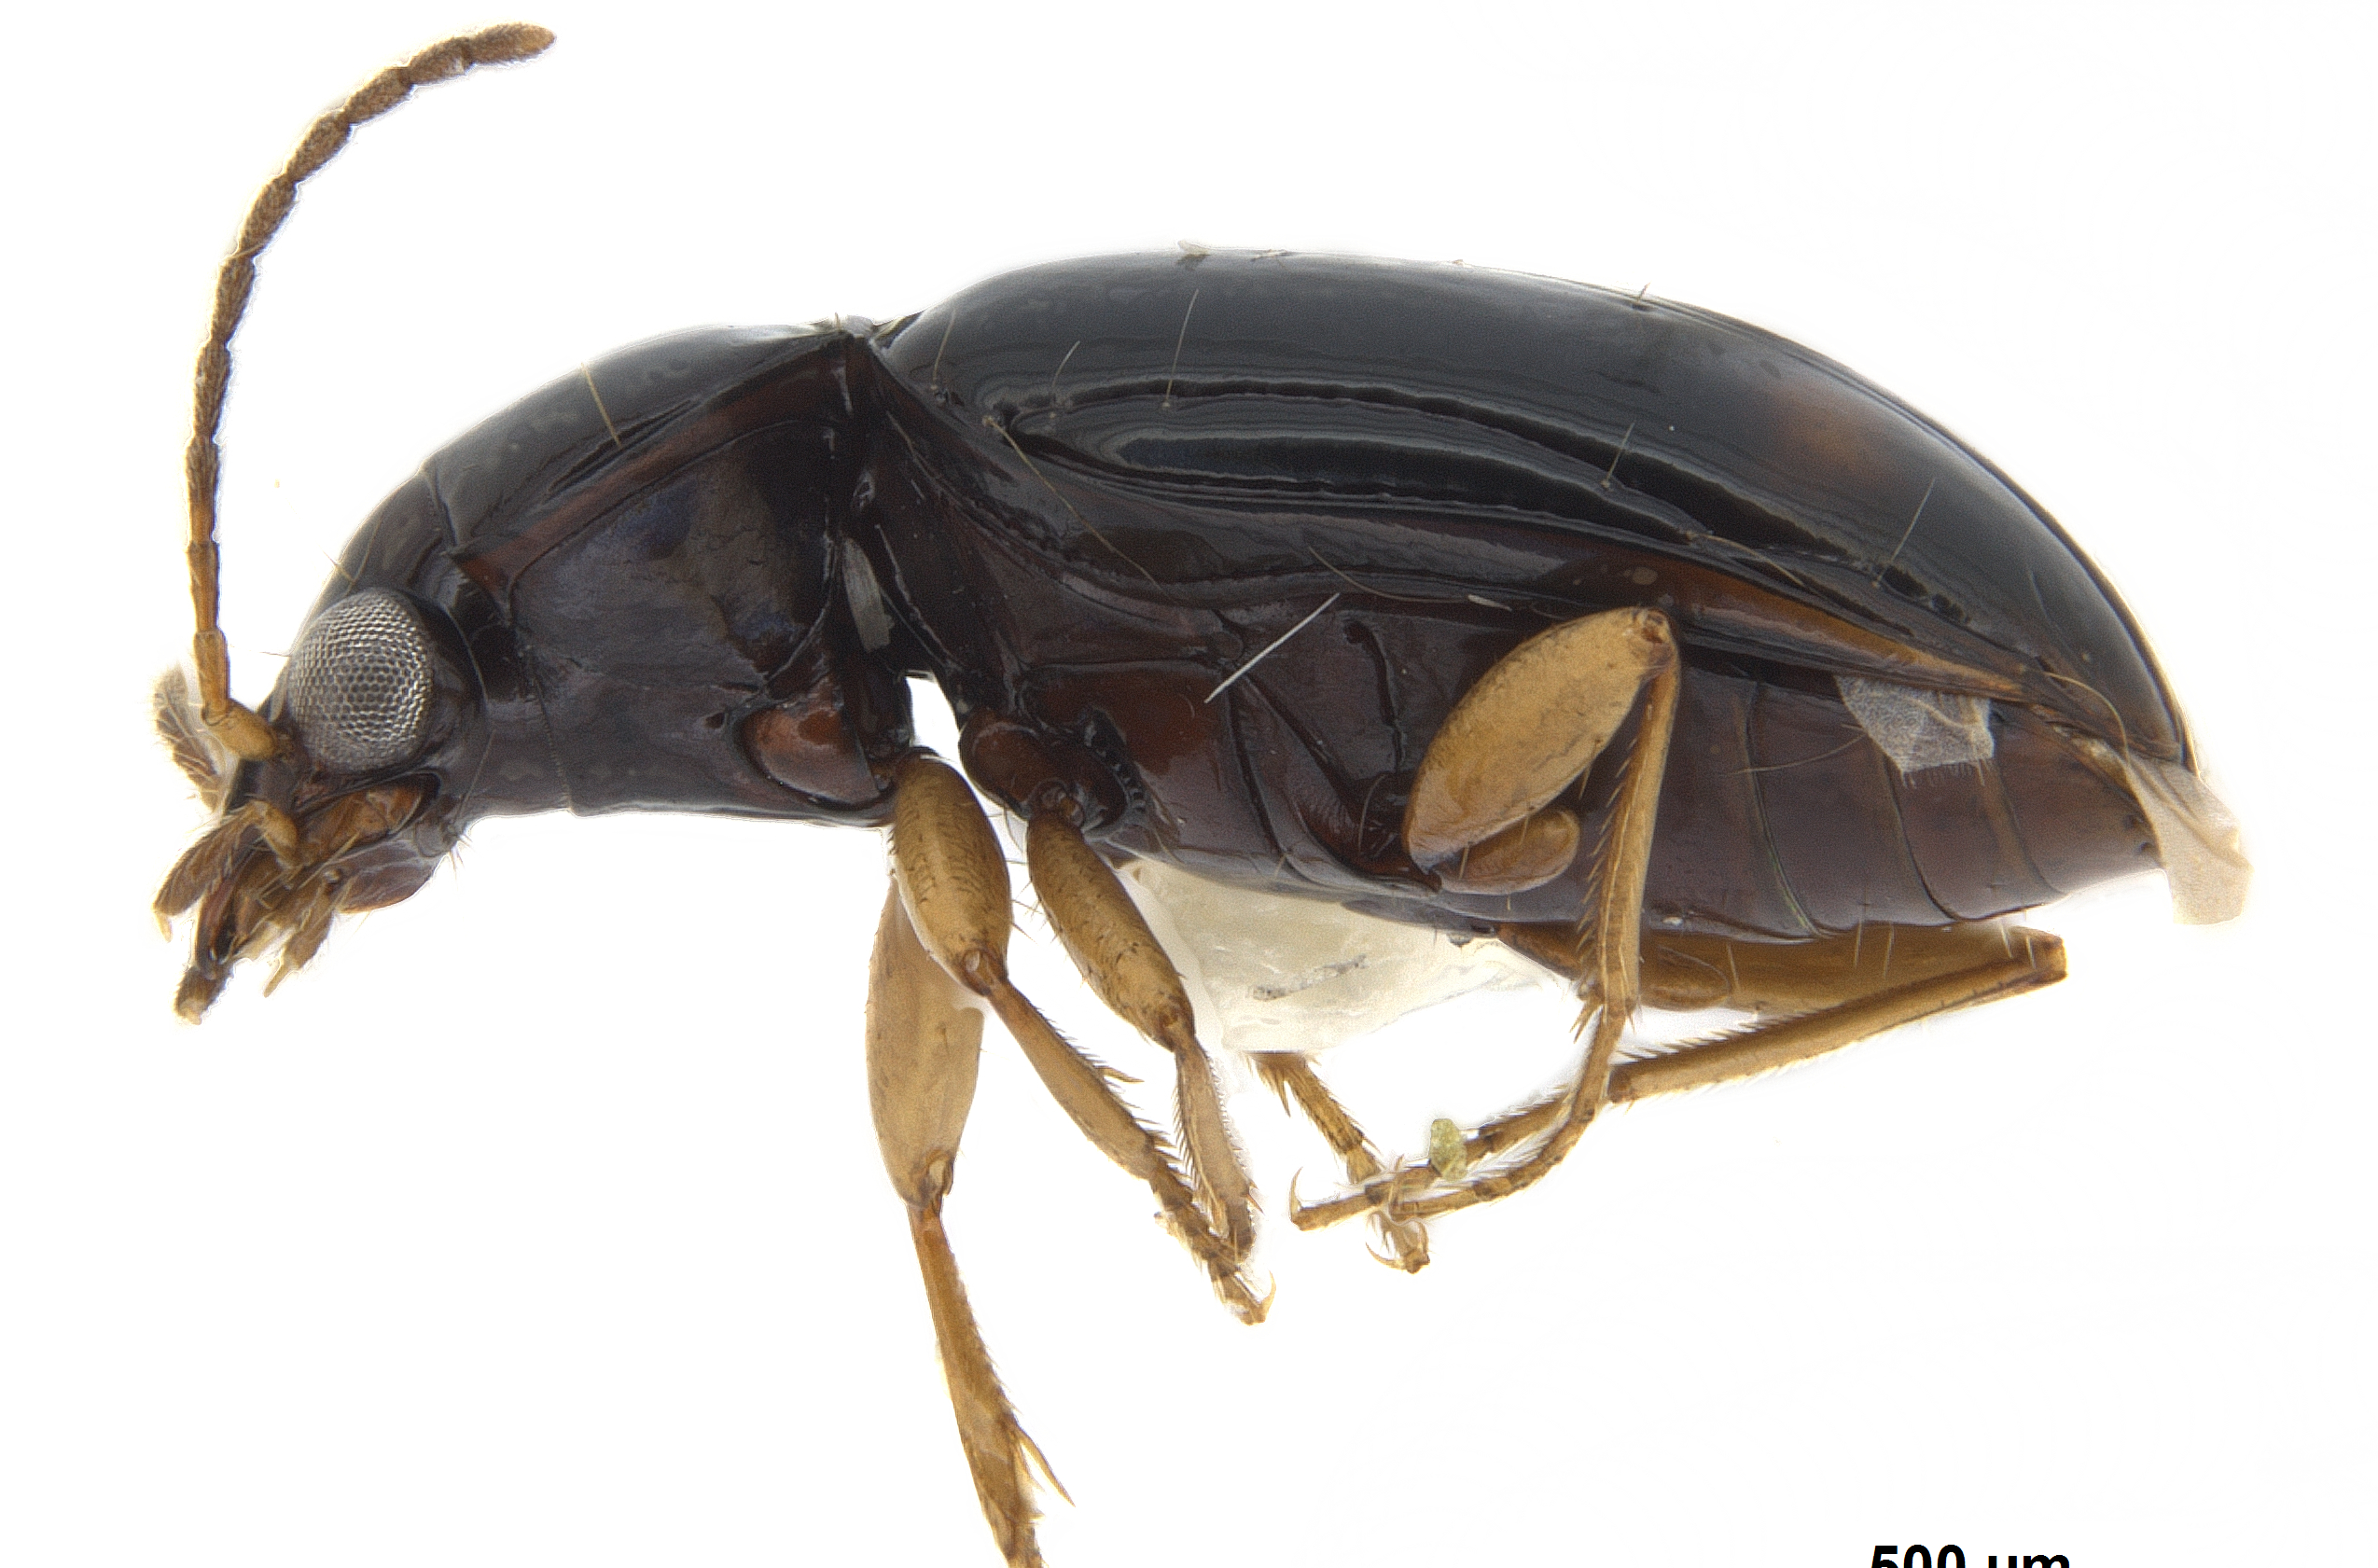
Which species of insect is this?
Elaphropus polita (also Tachyura politus)
